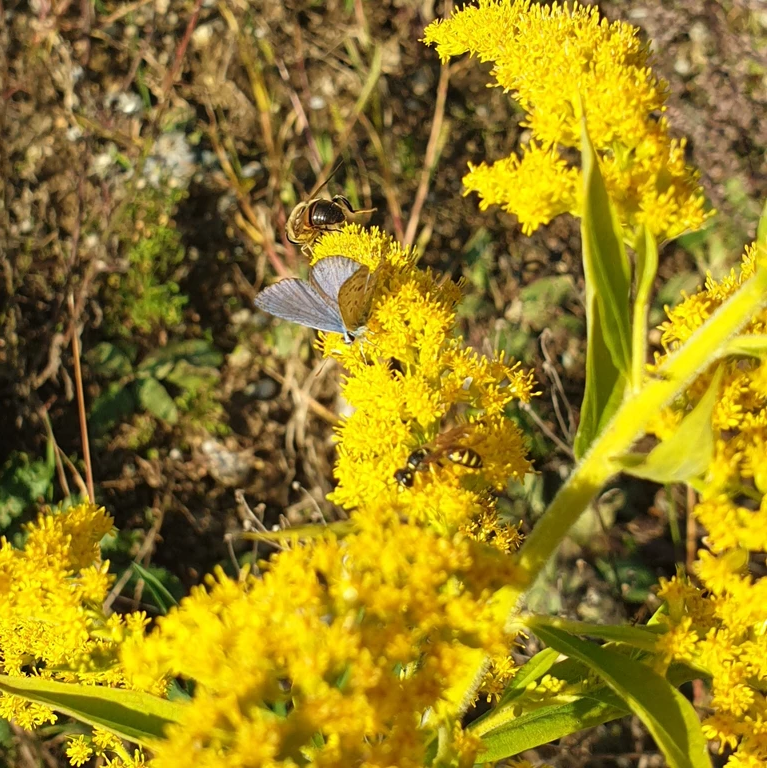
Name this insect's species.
Polyommatus icarus
